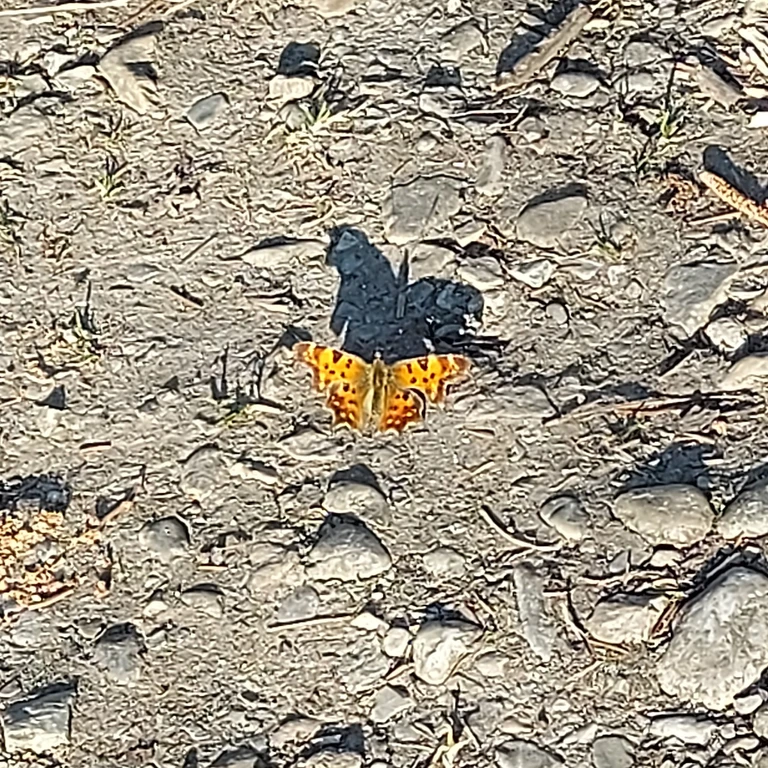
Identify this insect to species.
Polygonia c-album
